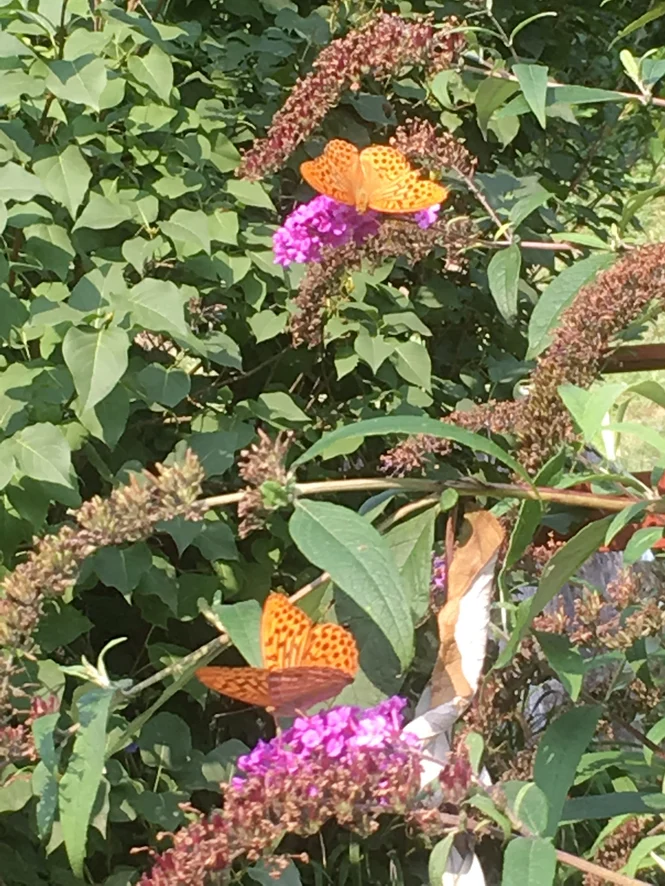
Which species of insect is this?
Argynnis paphia
